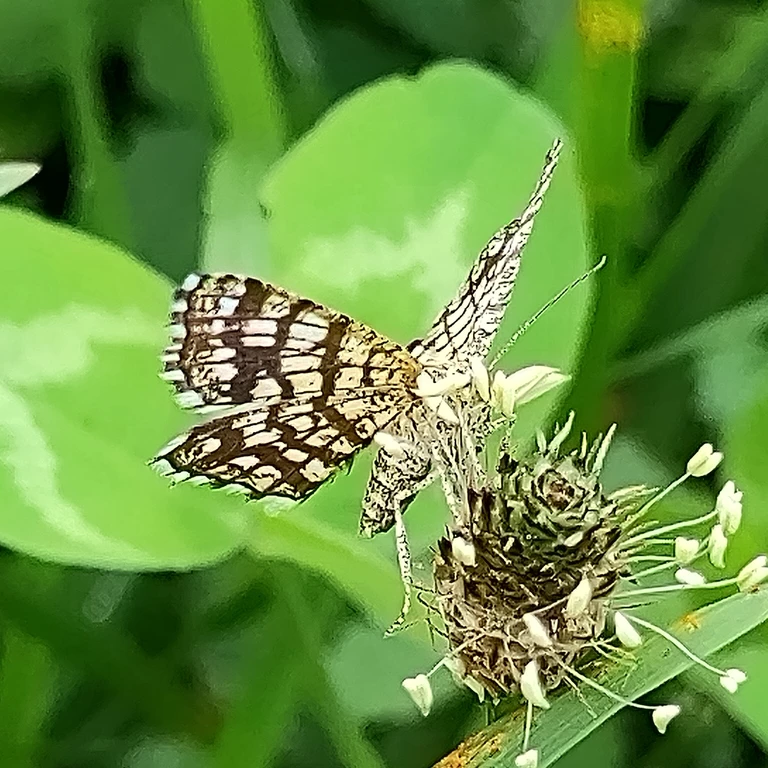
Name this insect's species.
Chiasmia clathrata
